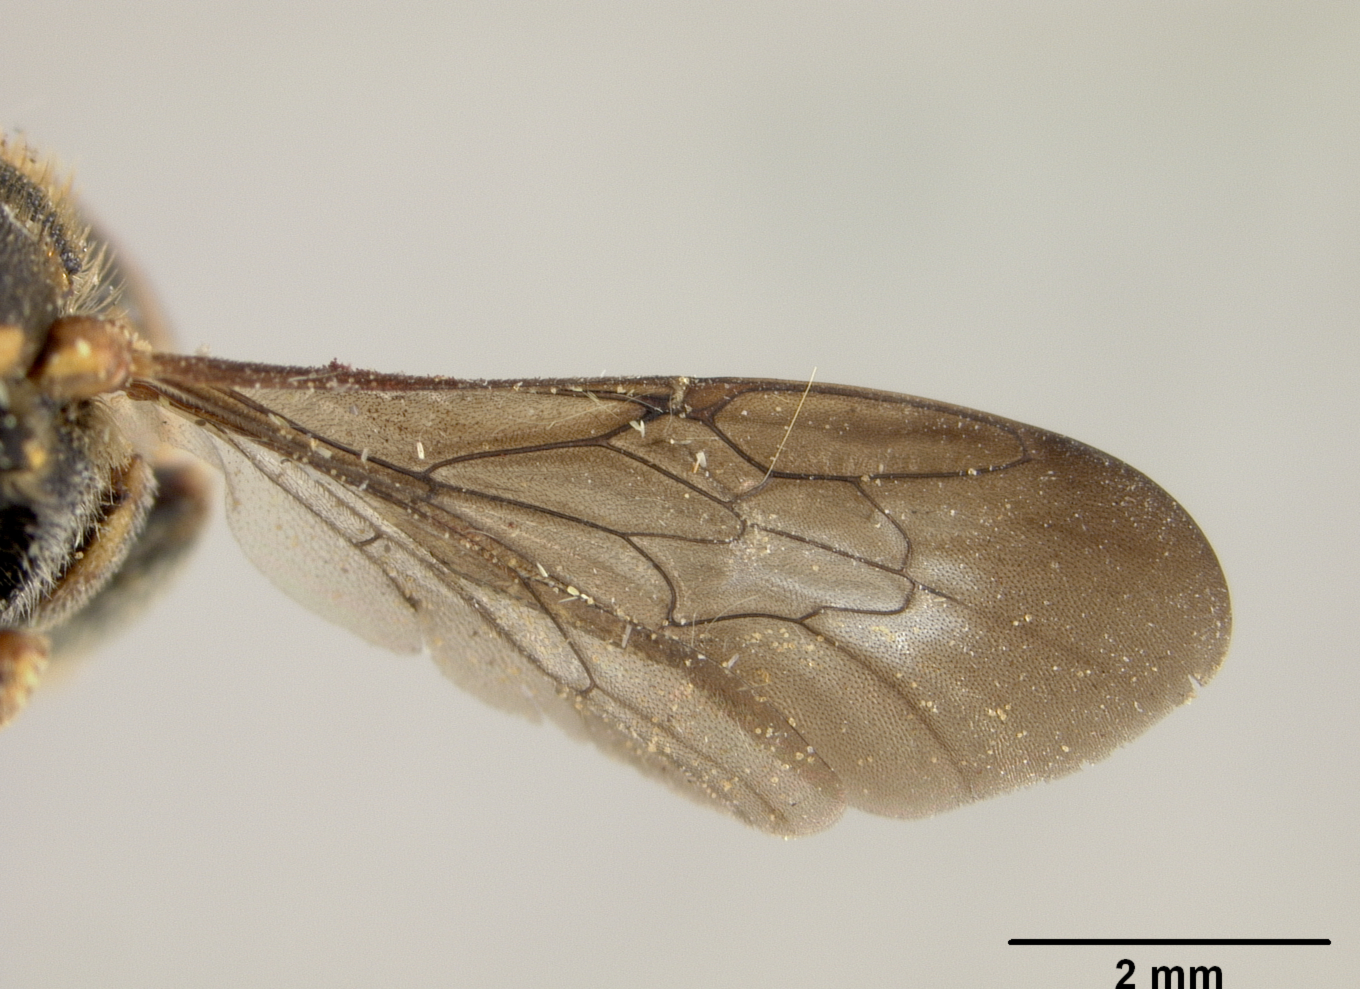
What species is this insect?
Dianthidium hondurasicum
